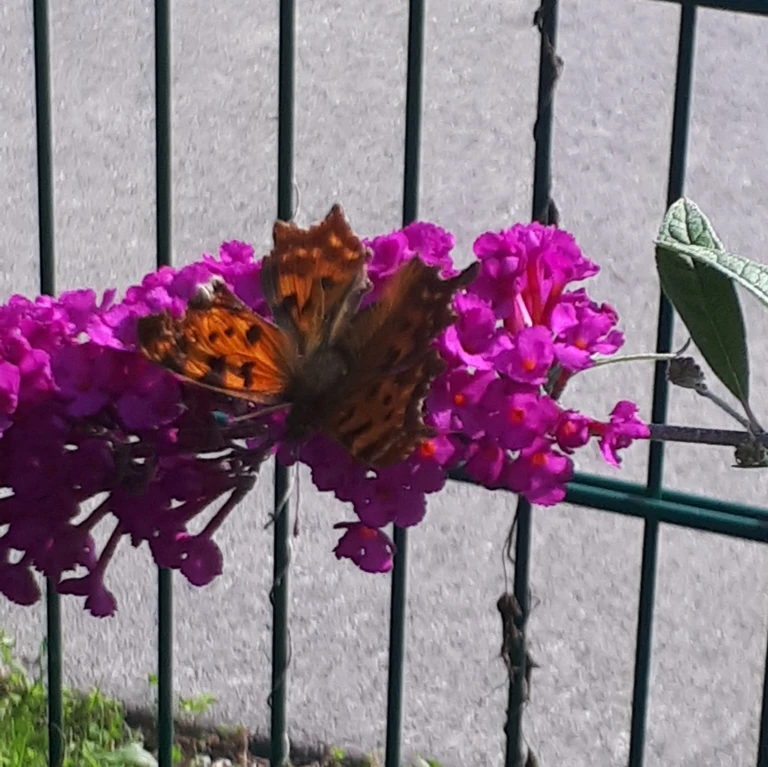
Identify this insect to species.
Polygonia c-album
